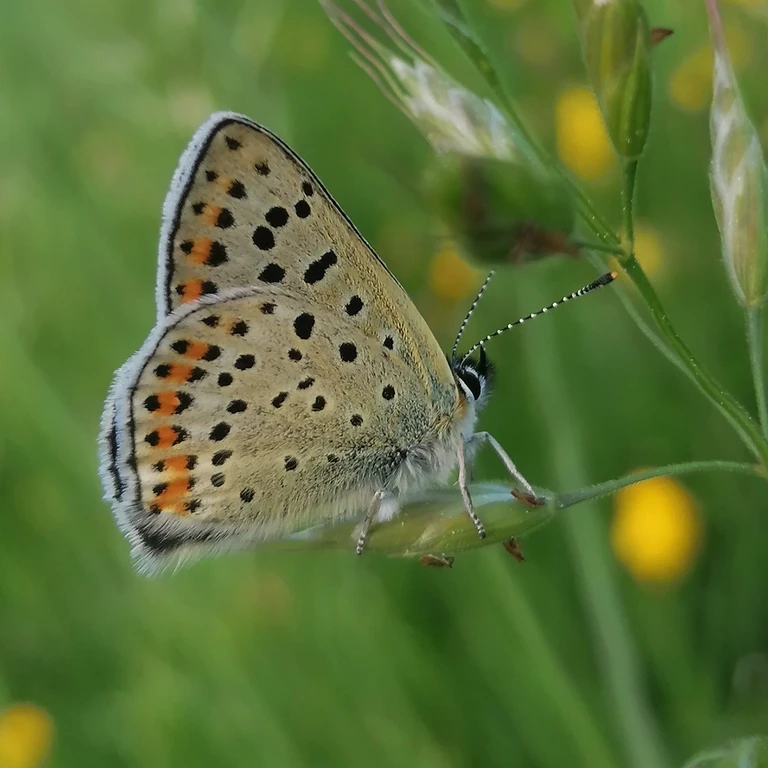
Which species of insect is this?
Lycaena tityrus (also Loweia tityrus)
